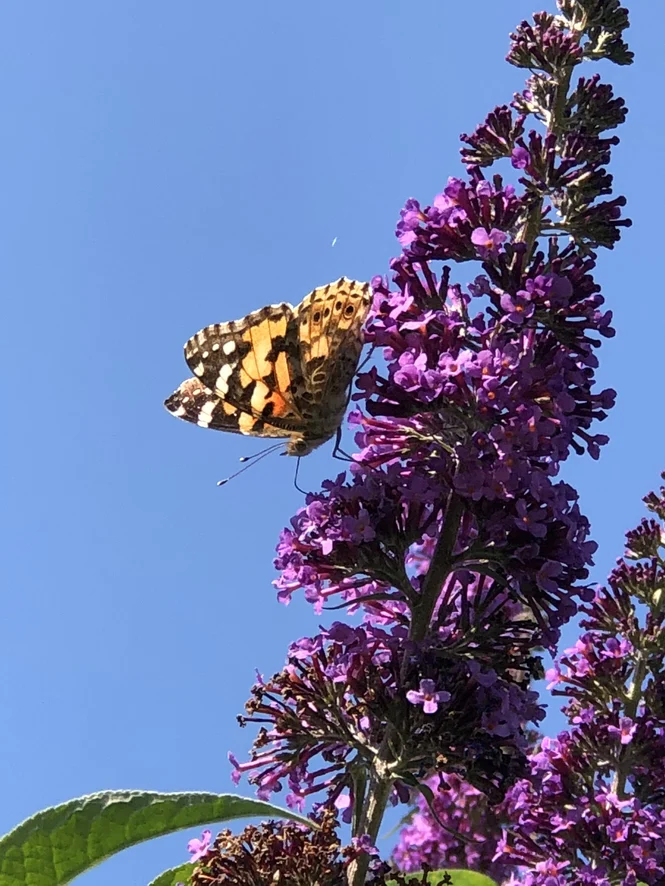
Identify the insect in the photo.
Vanessa cardui
